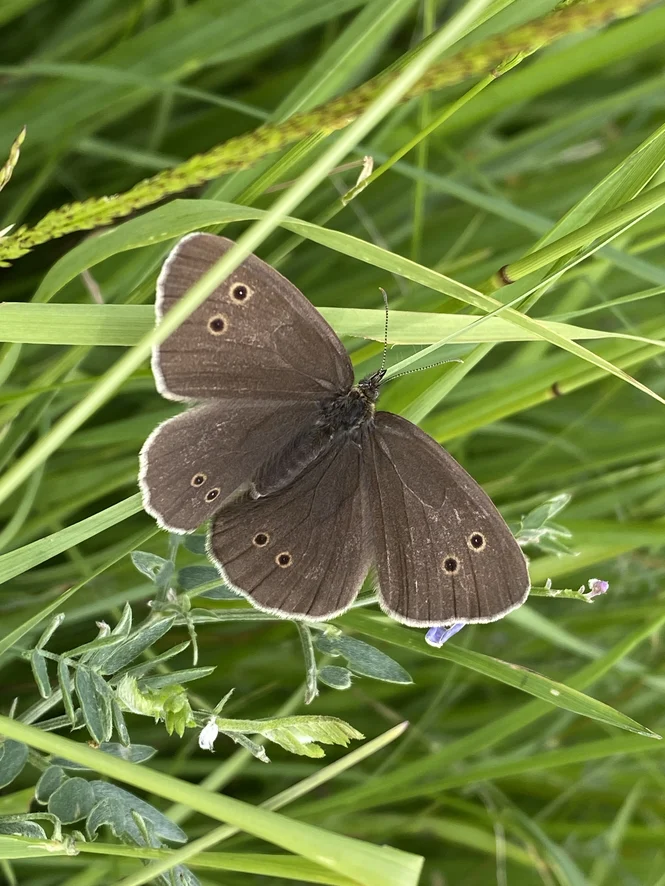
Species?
Aphantopus hyperantus
